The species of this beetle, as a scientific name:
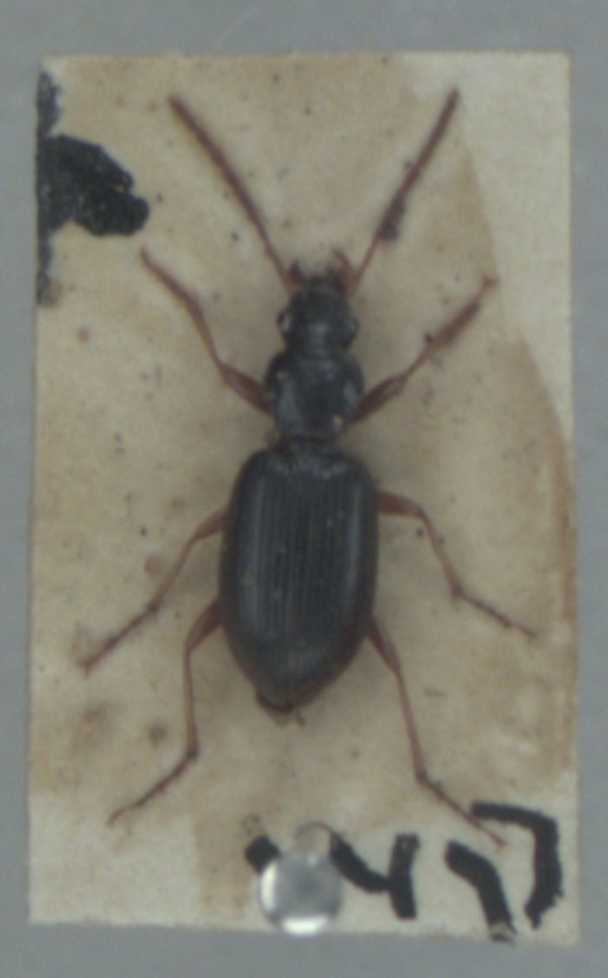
Paranchus albipes
